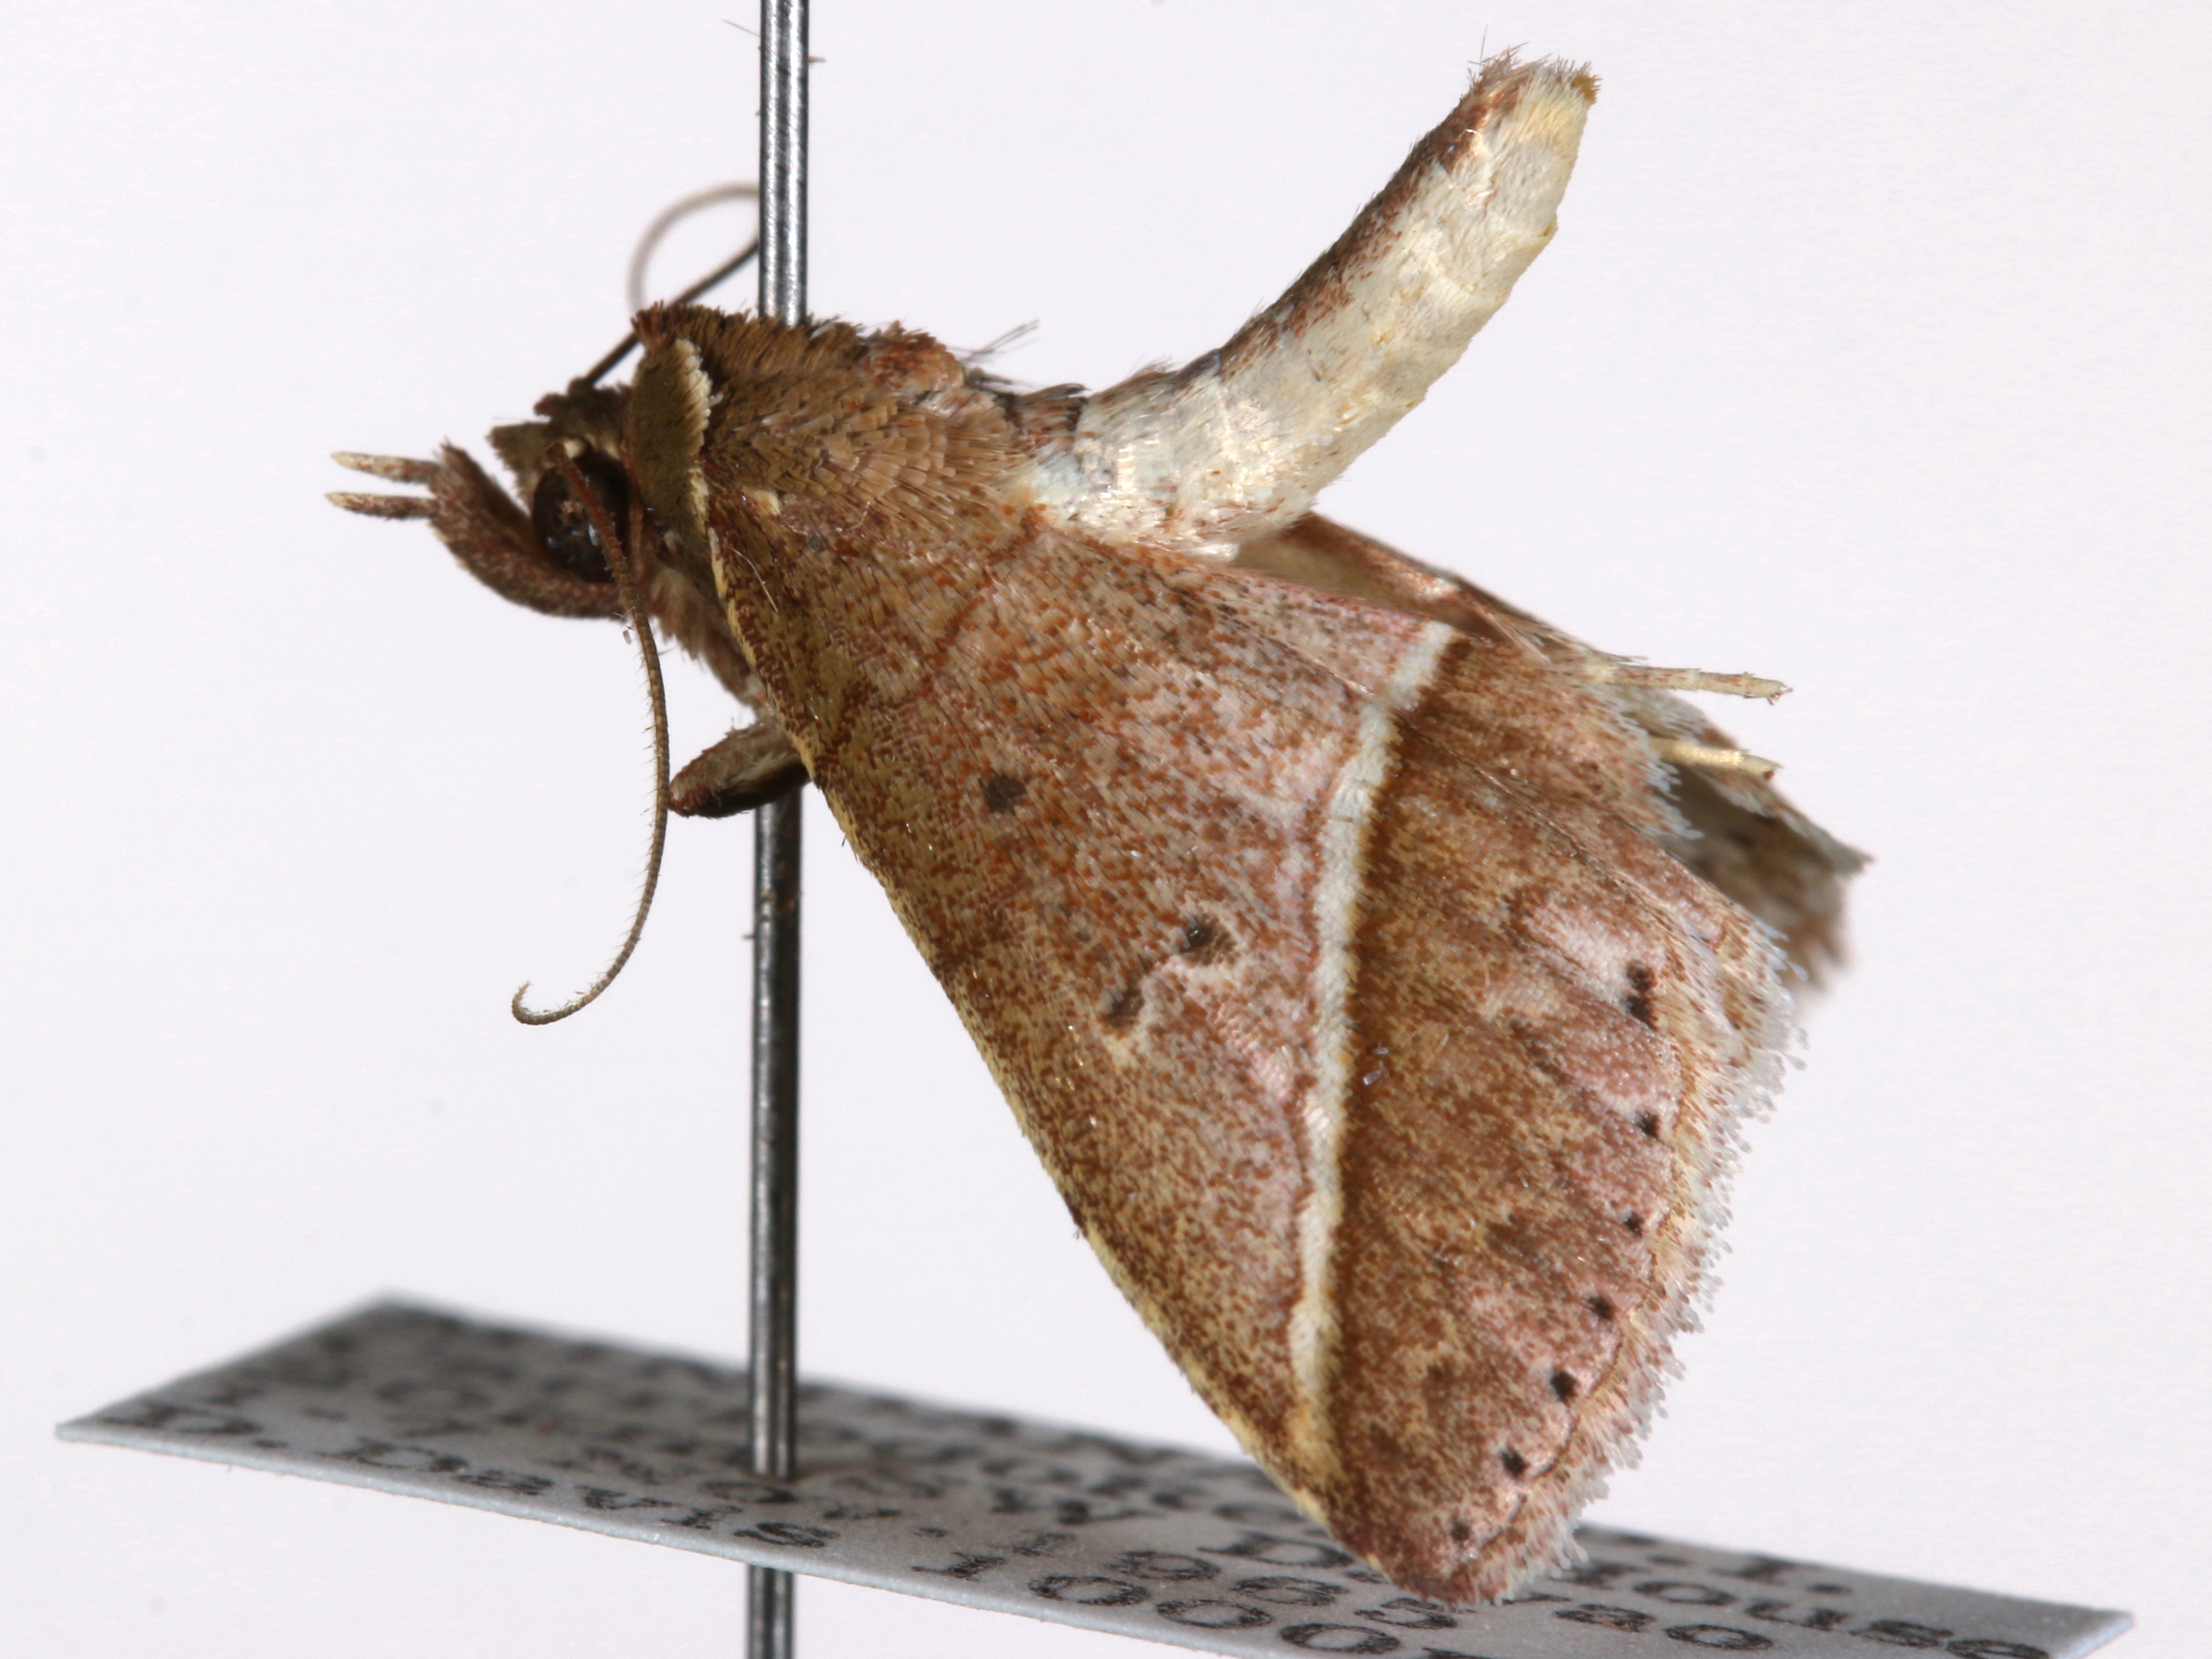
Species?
Dunira obliquilinea
